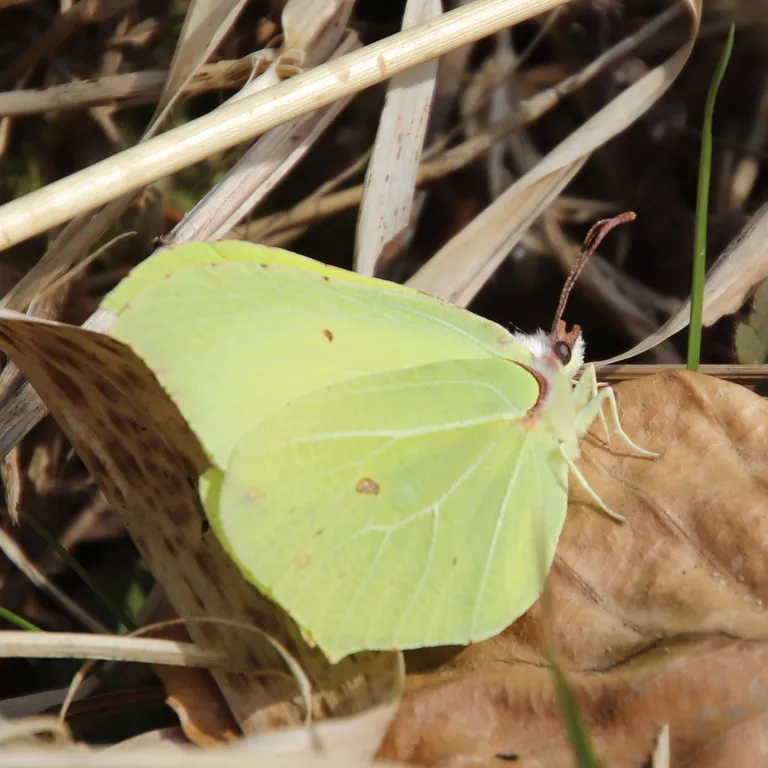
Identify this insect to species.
Gonepteryx rhamni
